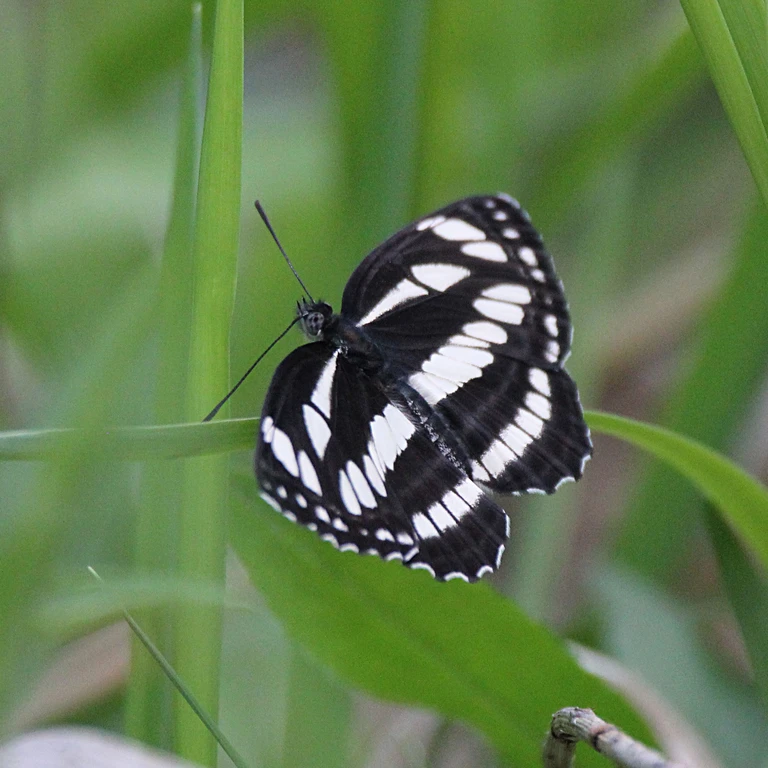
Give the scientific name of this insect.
Neptis sappho
